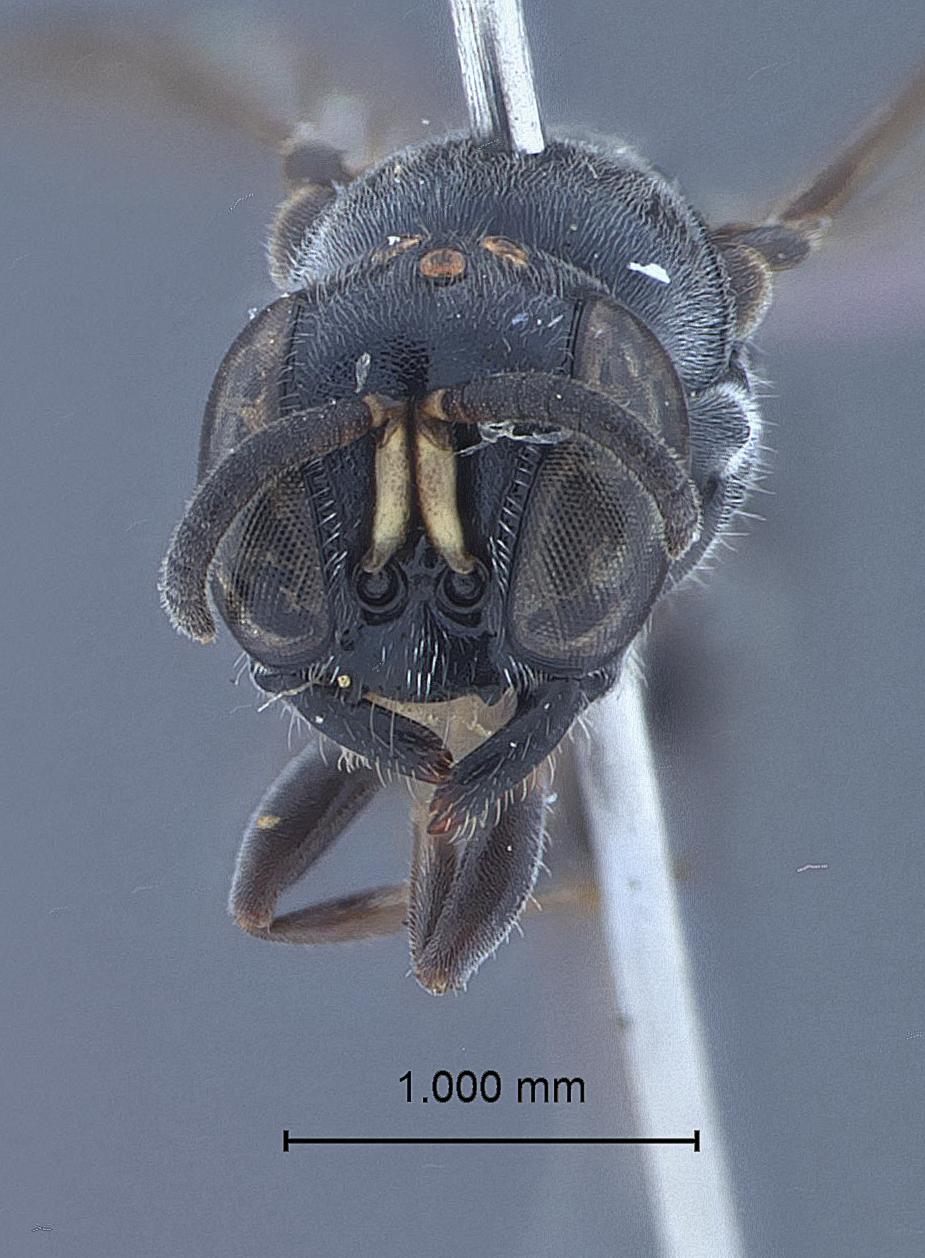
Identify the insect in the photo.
Polemistus niger
